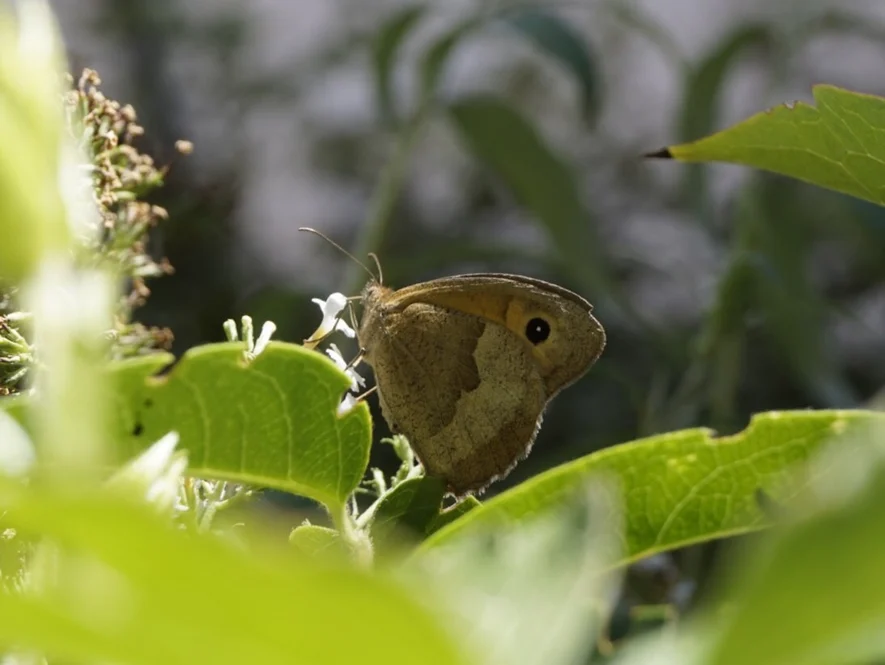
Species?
Maniola jurtina
